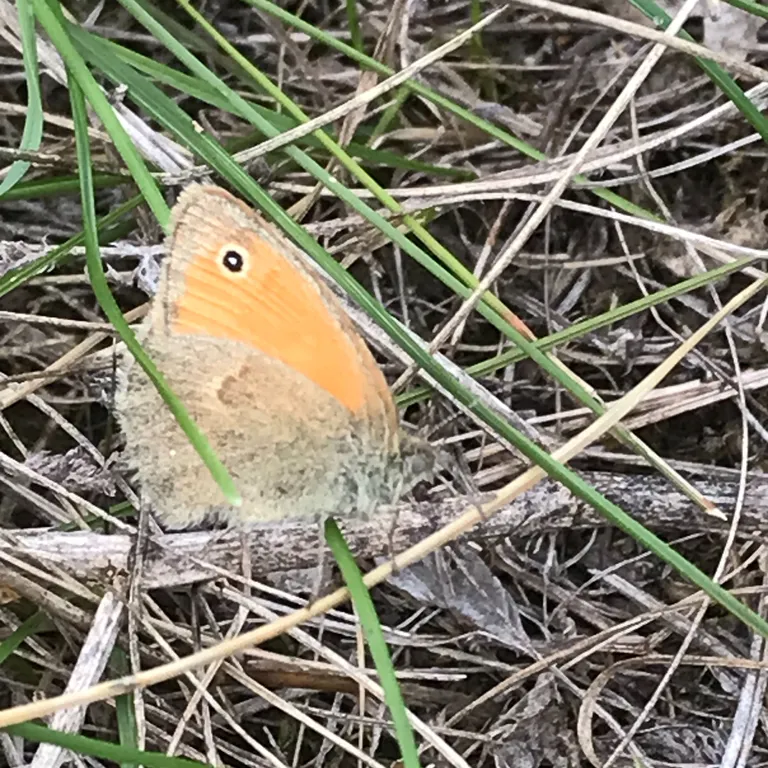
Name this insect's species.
Coenonympha pamphilus
